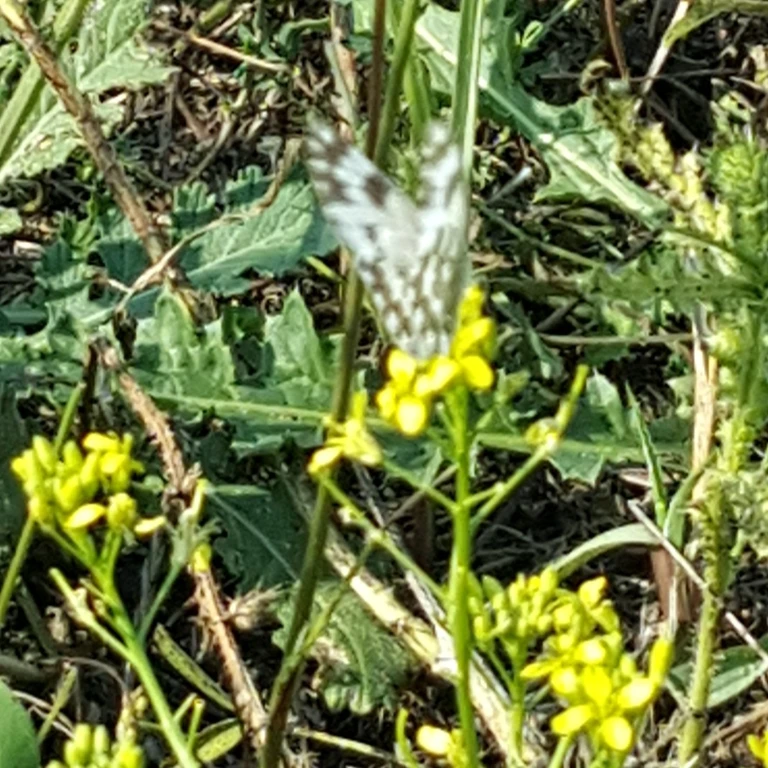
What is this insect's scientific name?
Pontia edusa
